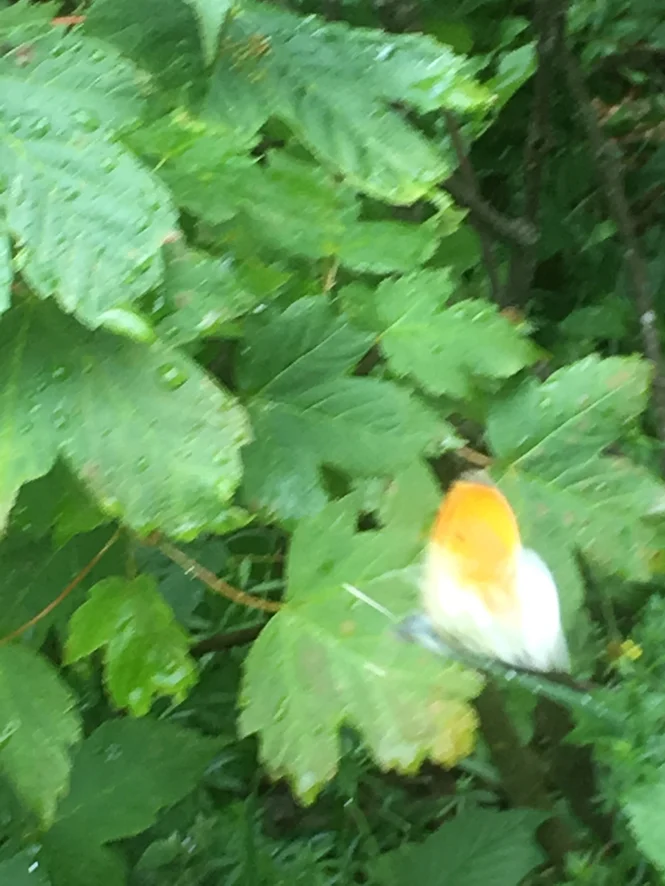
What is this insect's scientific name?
Anthocharis cardamines
